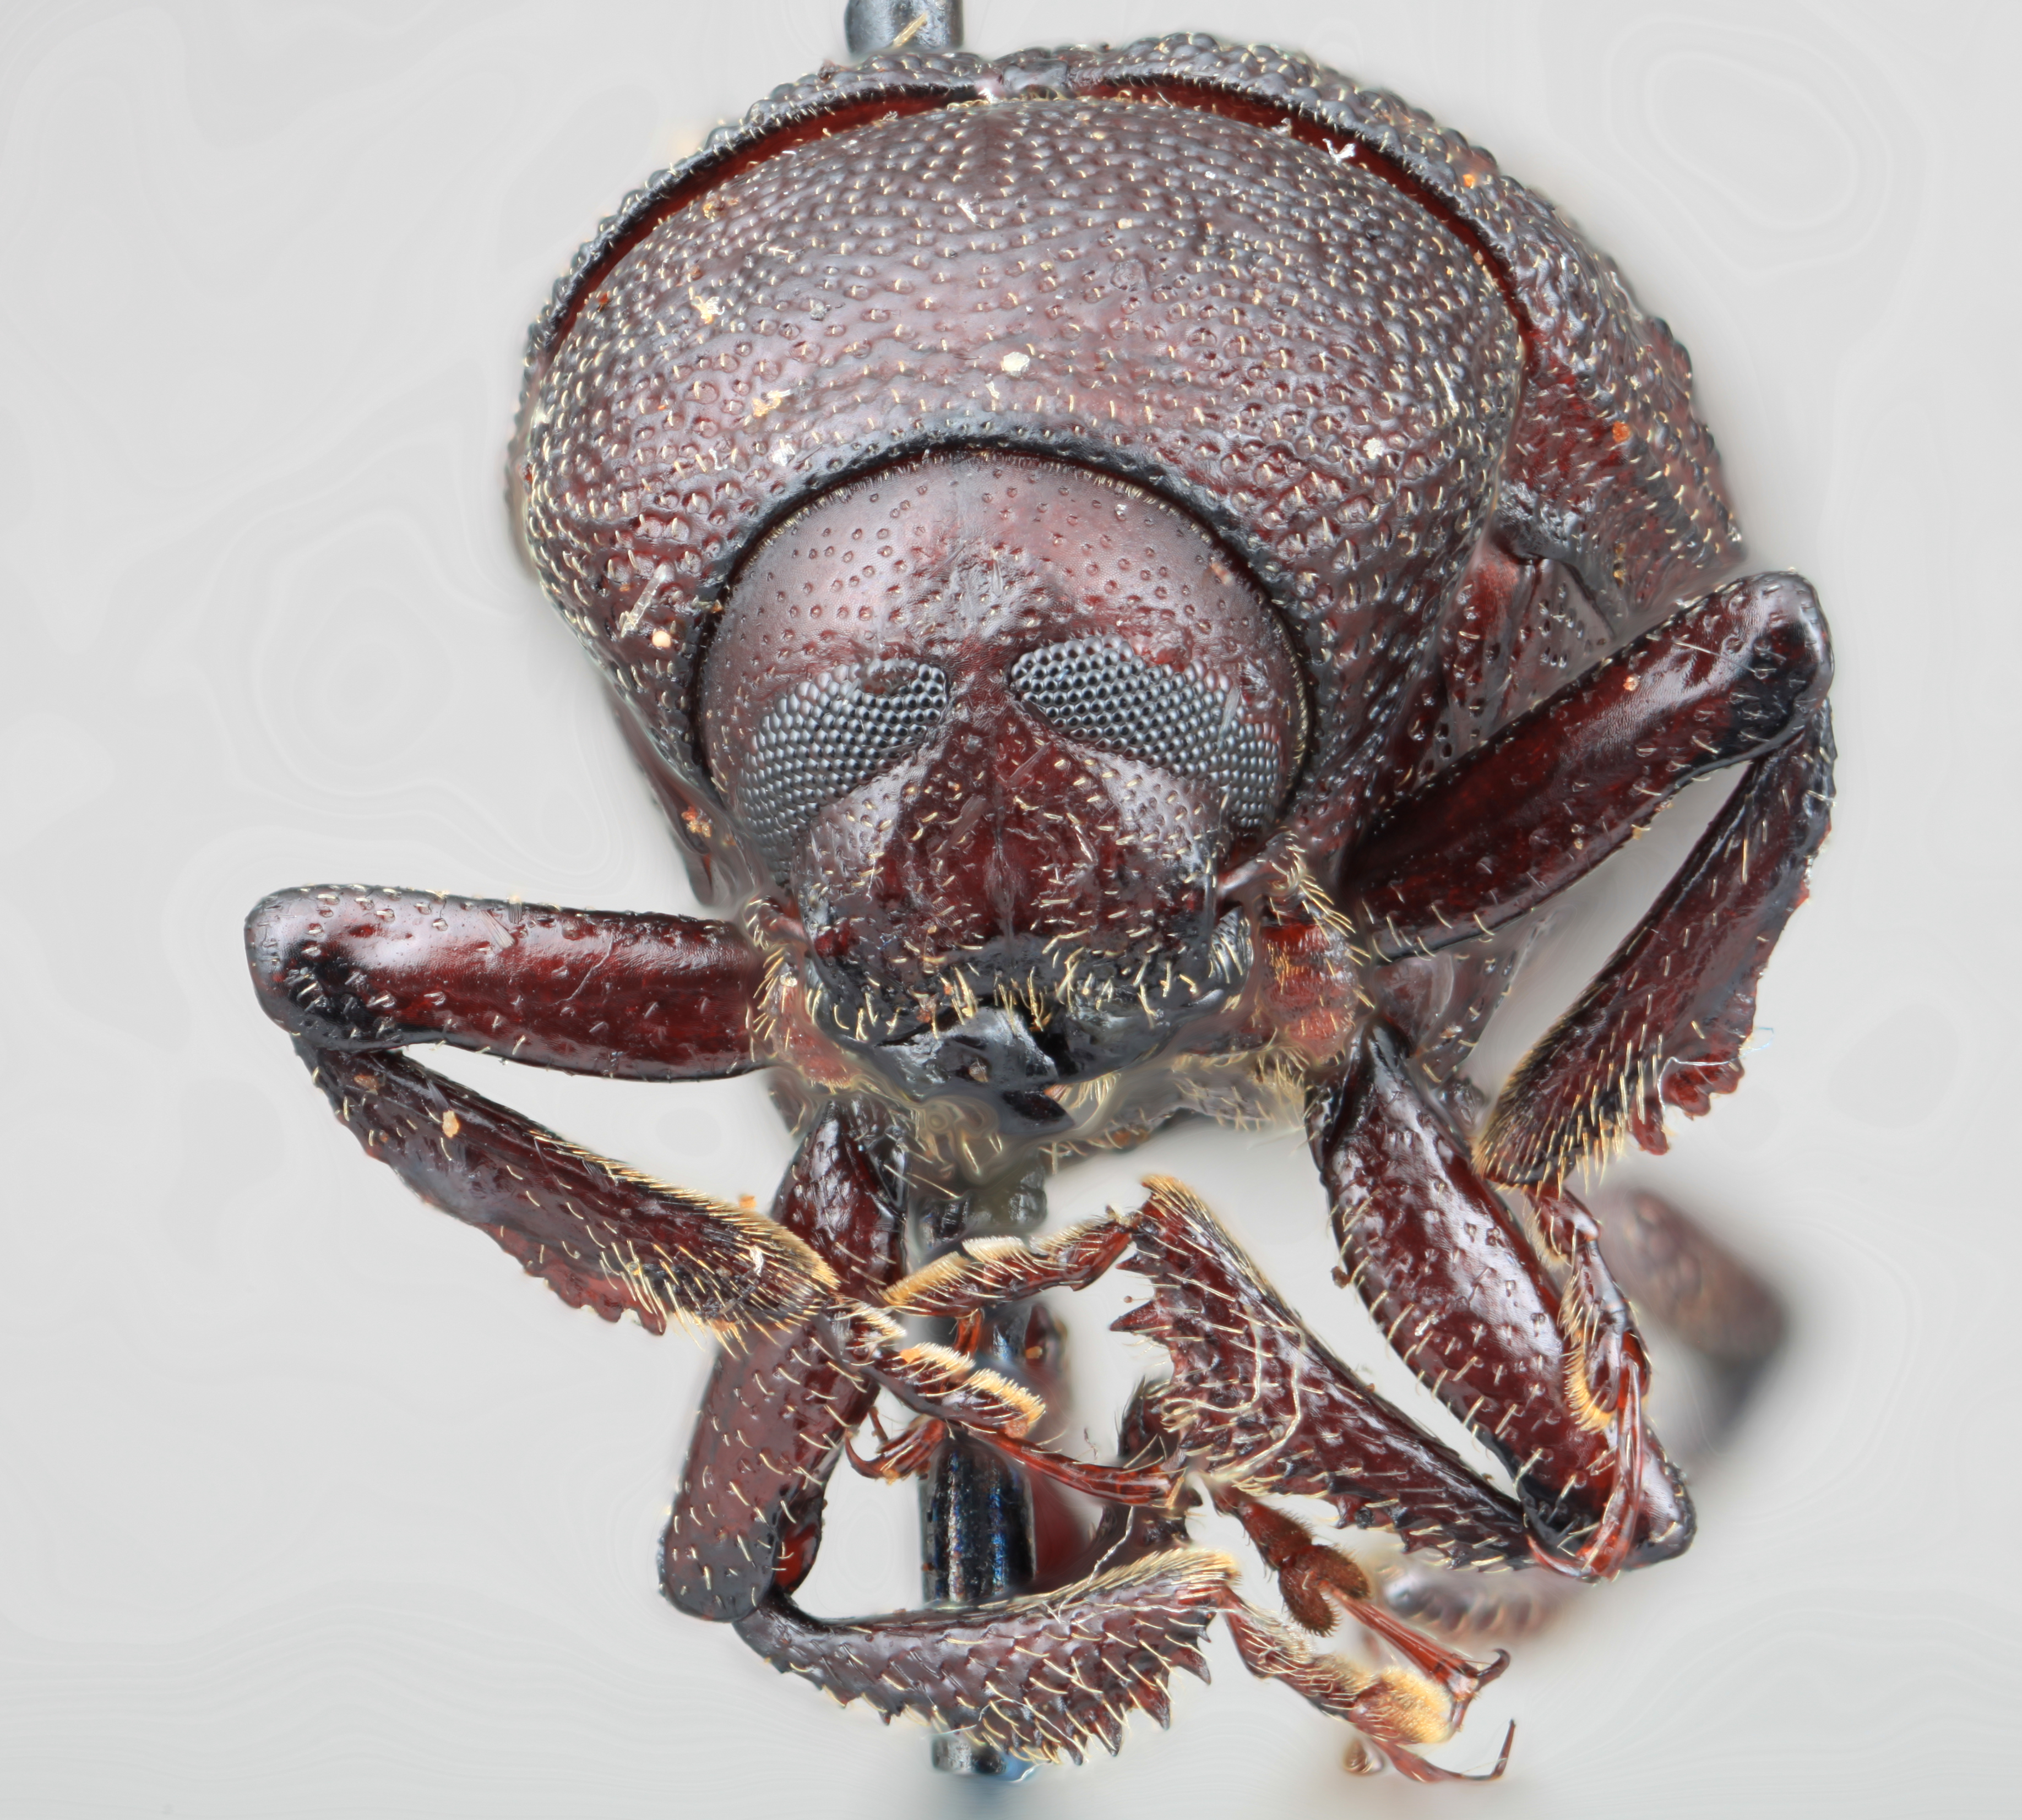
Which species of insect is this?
Phloeoborus willei
